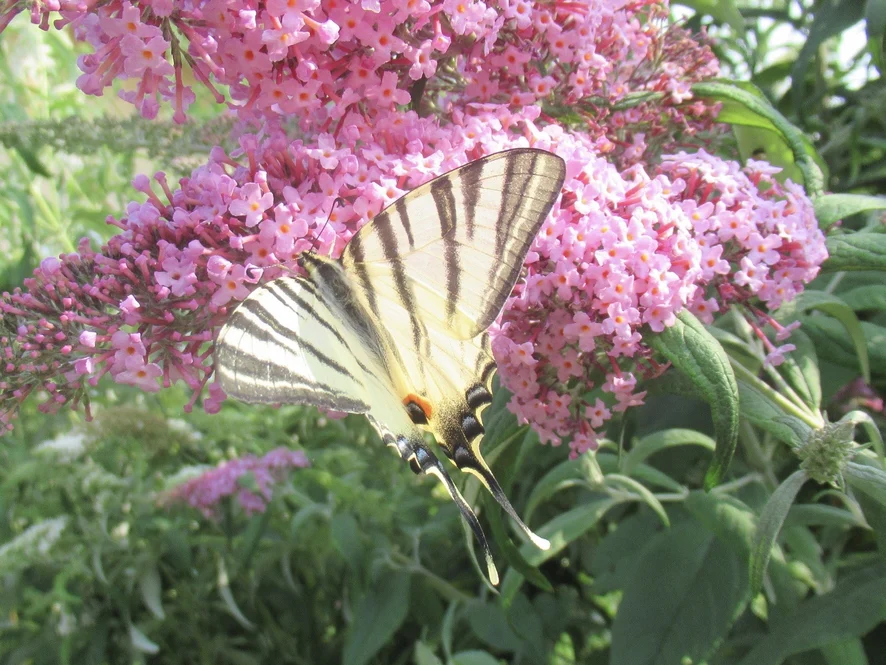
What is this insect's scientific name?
Iphiclides podalirius
